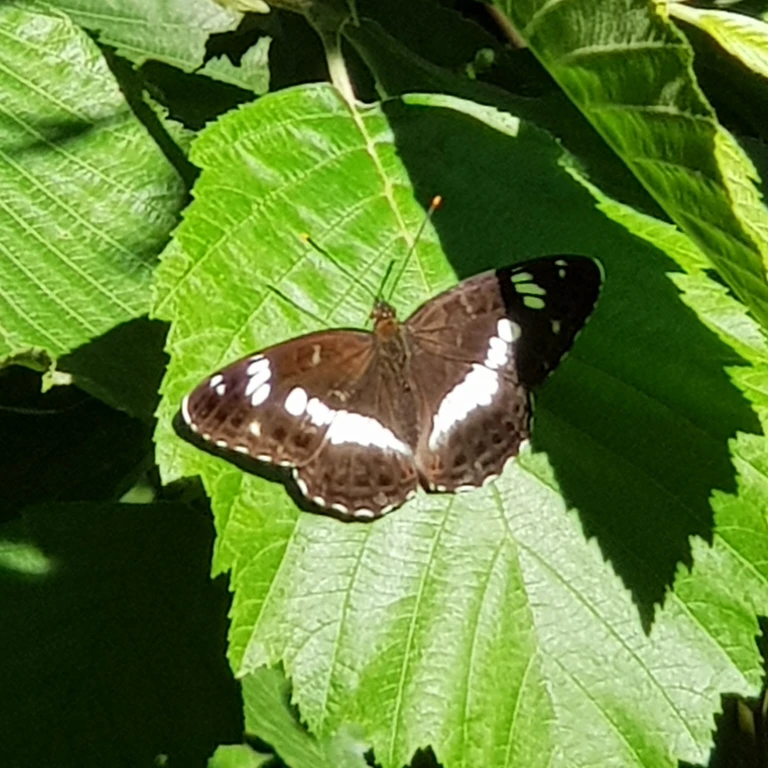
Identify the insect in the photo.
Limenitis camilla (also Ladoga camilla)
